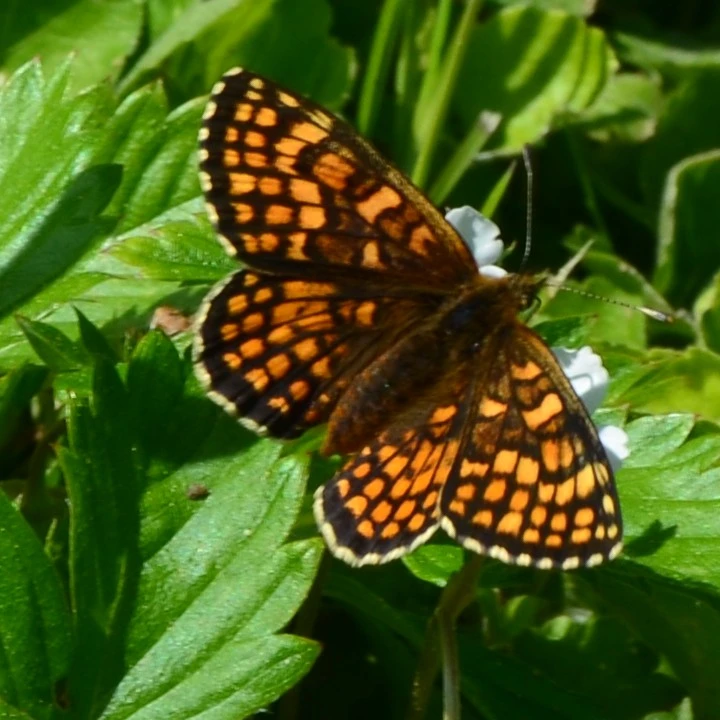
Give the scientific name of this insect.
Melitaea athalia
